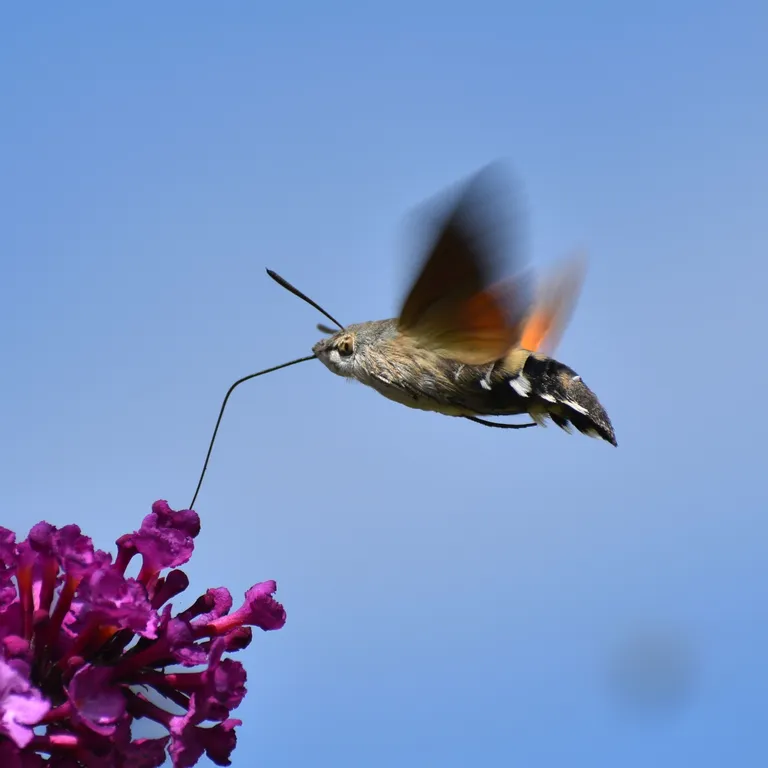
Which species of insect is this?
Macroglossum stellatarum
